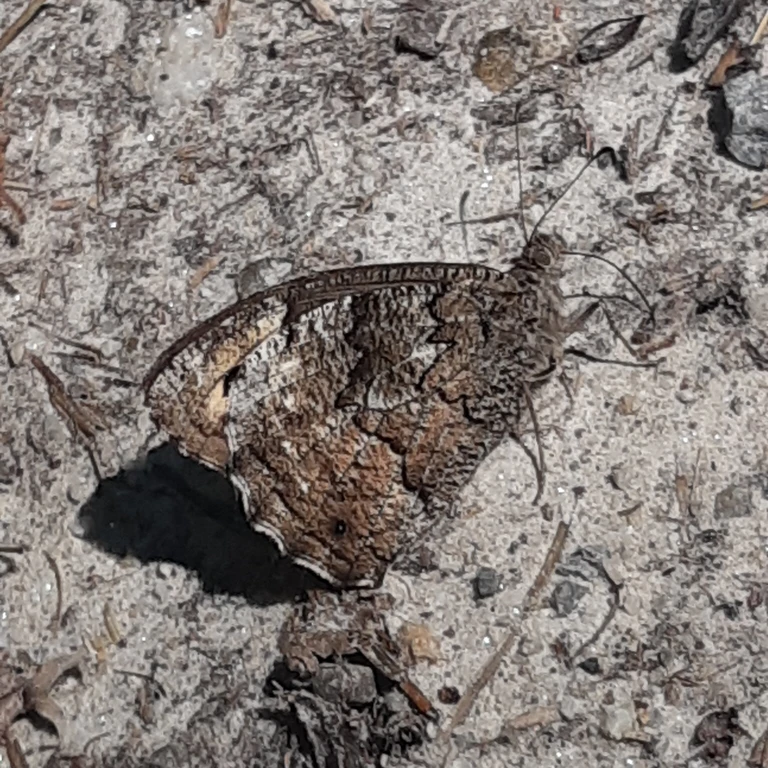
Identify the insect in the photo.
Hipparchia fagi
